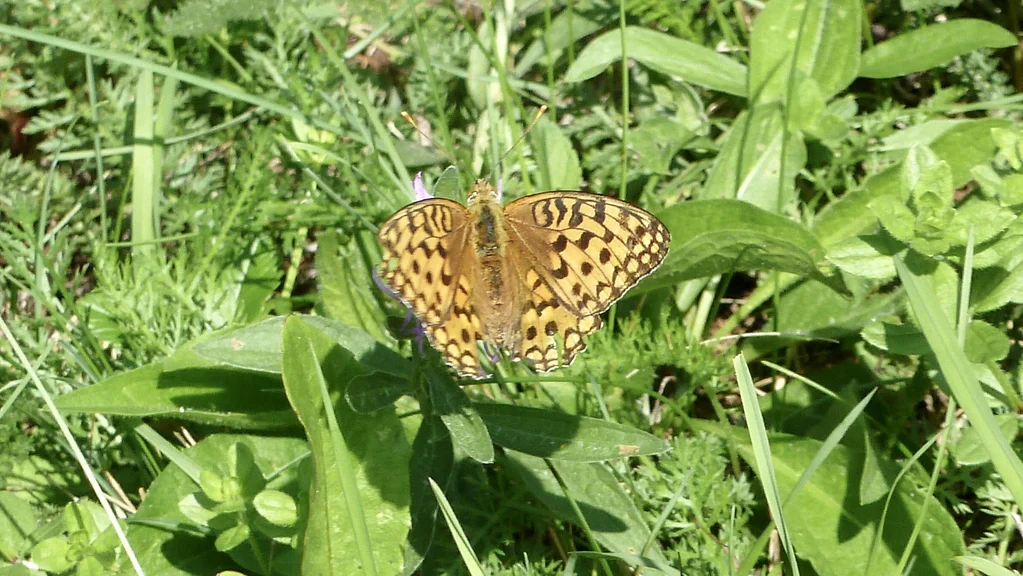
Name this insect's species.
Speyeria aglaja
